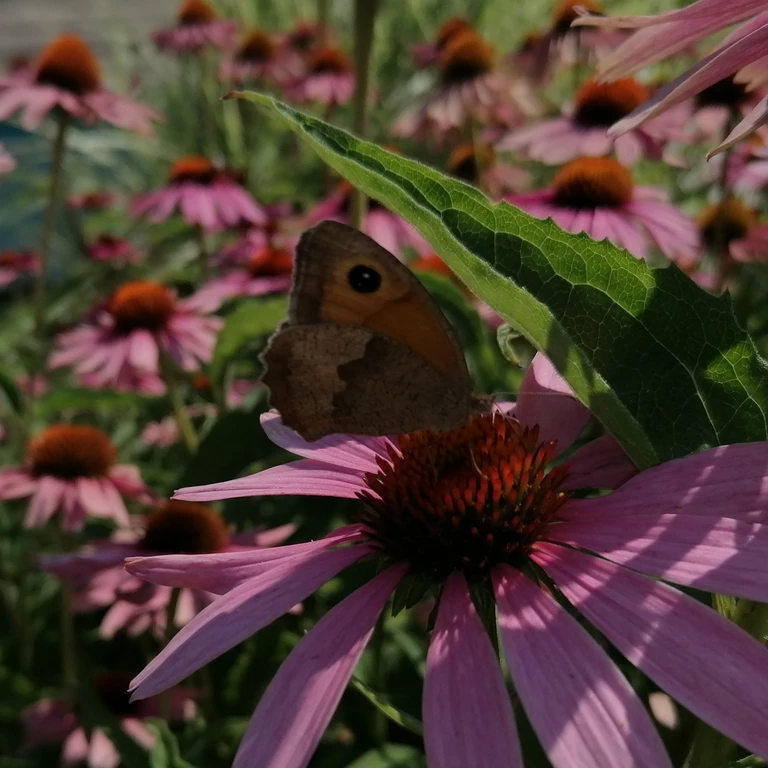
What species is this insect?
Maniola jurtina
